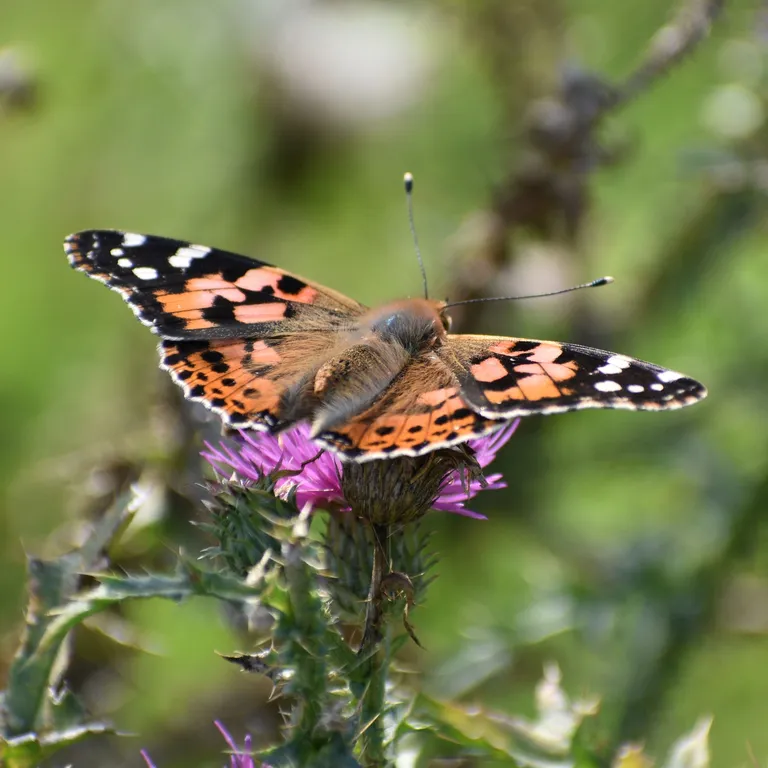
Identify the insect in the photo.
Vanessa cardui
